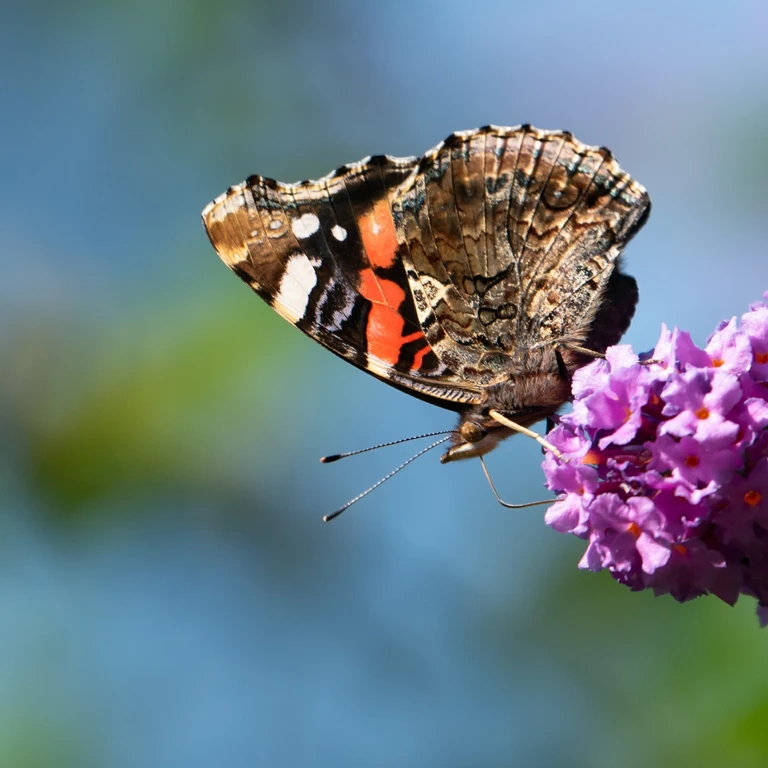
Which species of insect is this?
Vanessa atalanta
